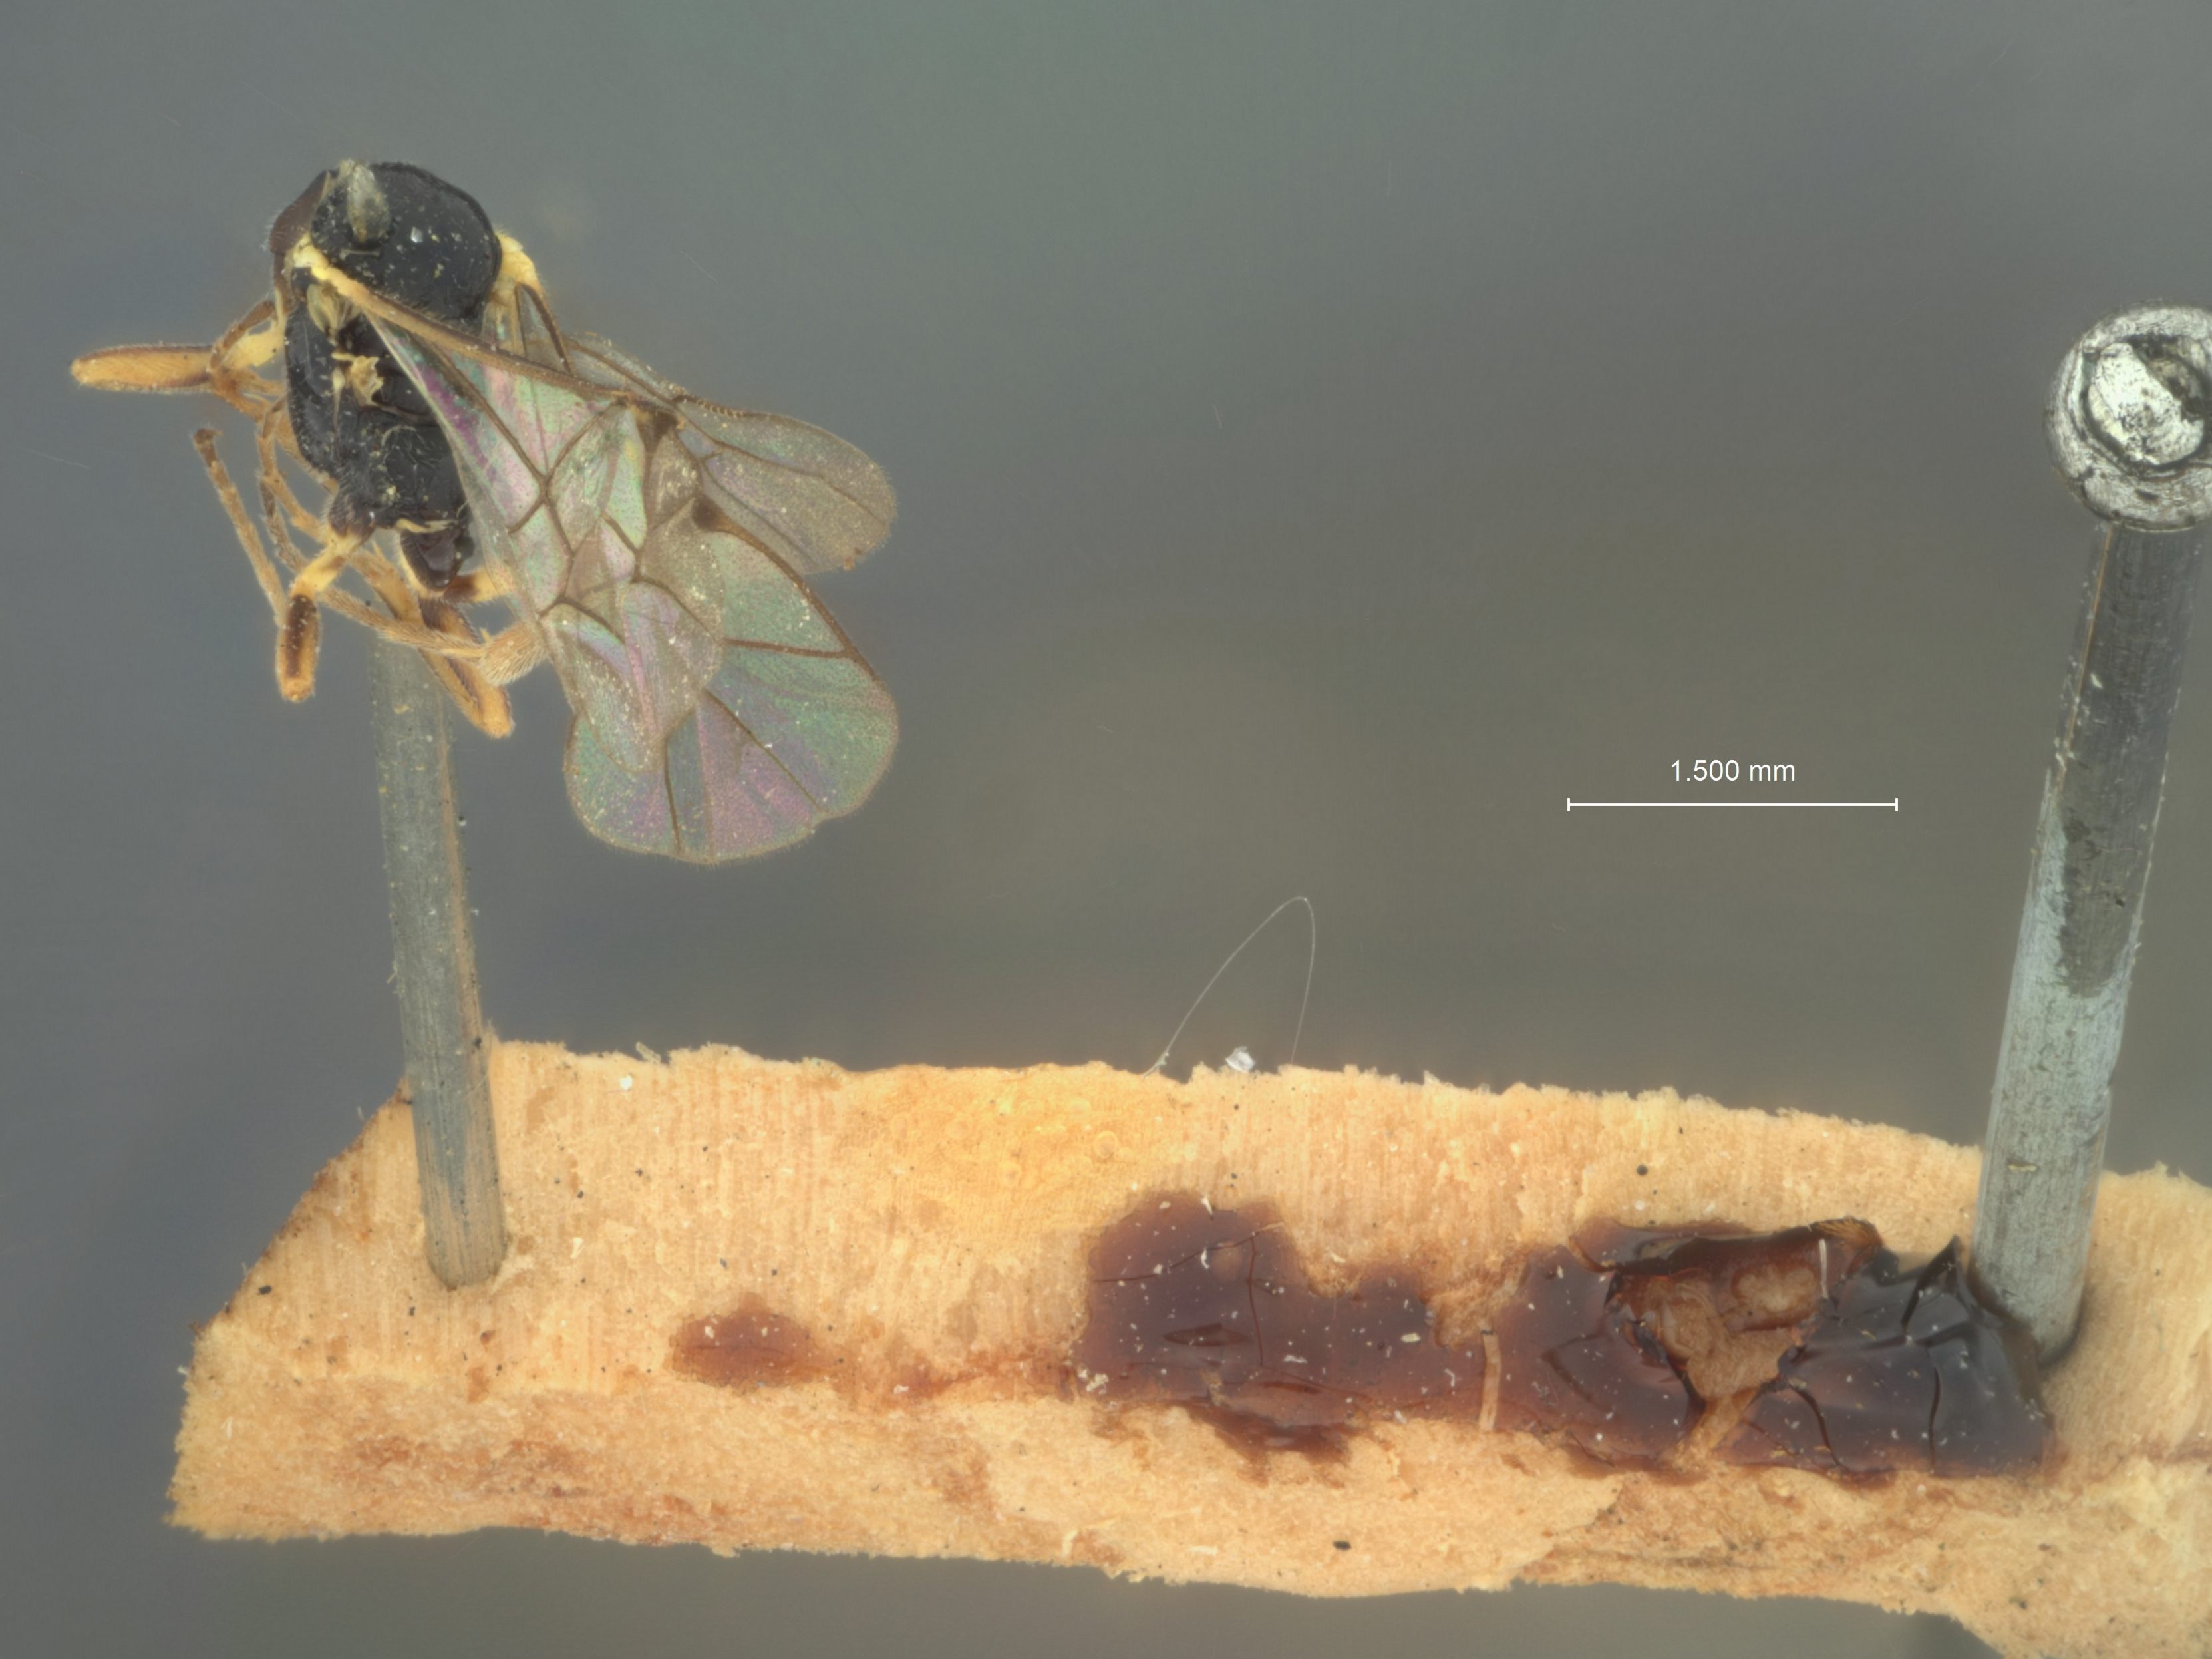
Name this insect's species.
Bioblapsis tricincta
